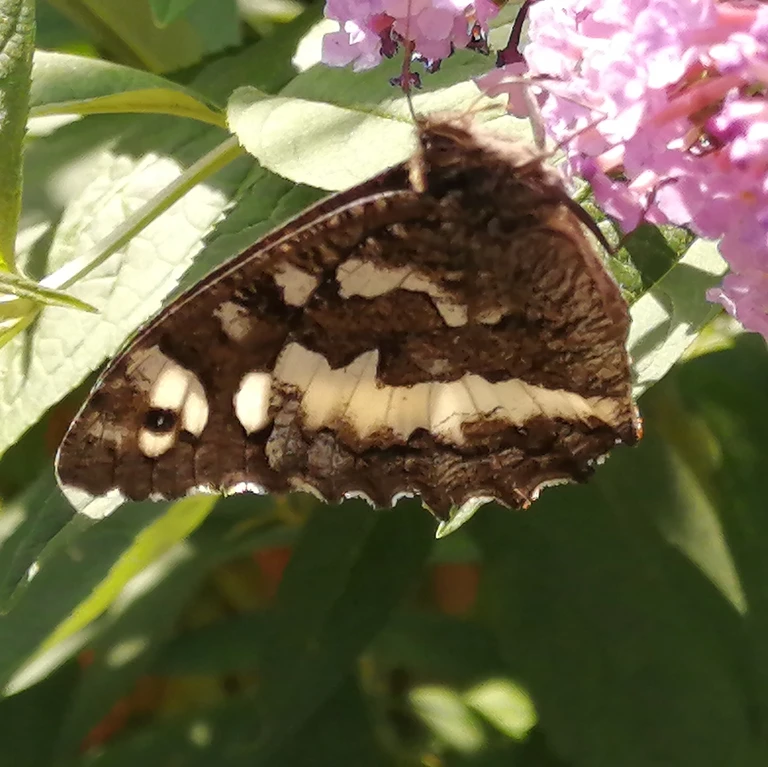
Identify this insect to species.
Brintesia circe
